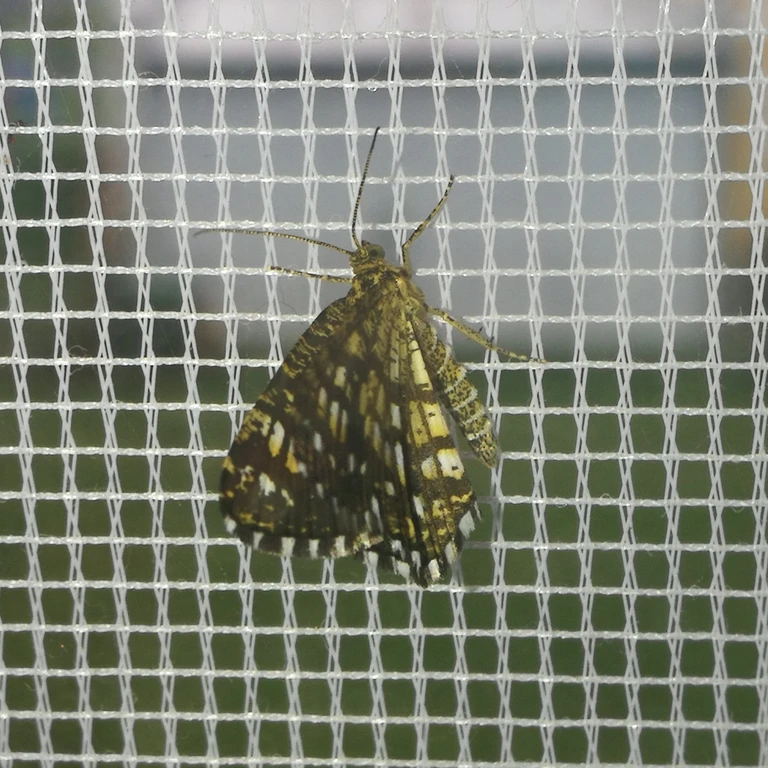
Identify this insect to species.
Chiasmia clathrata
